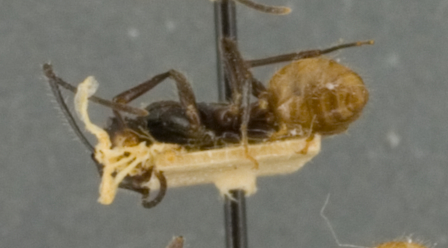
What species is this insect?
Dendromyrmex nidulans
